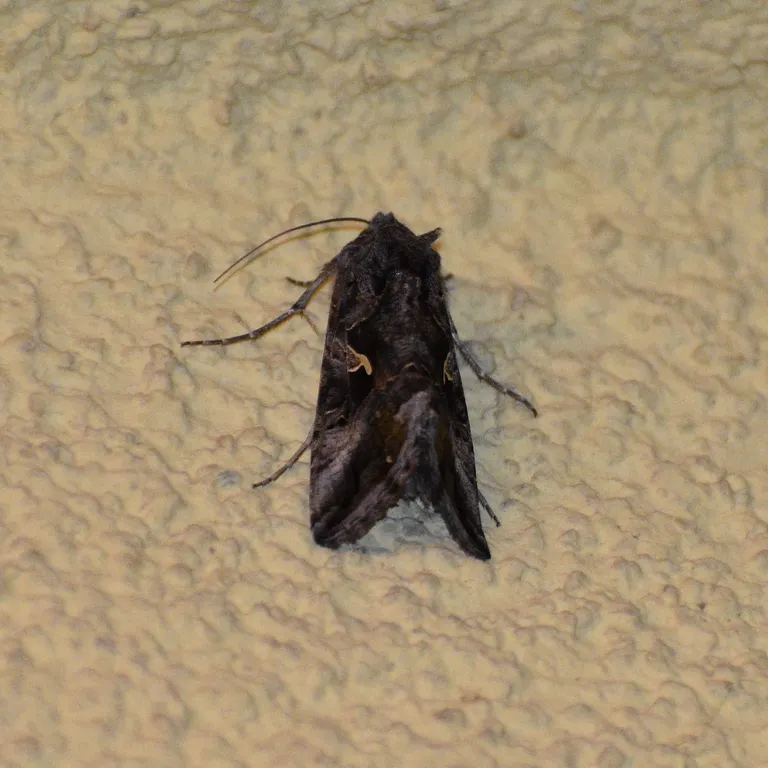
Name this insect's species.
Autographa gamma
